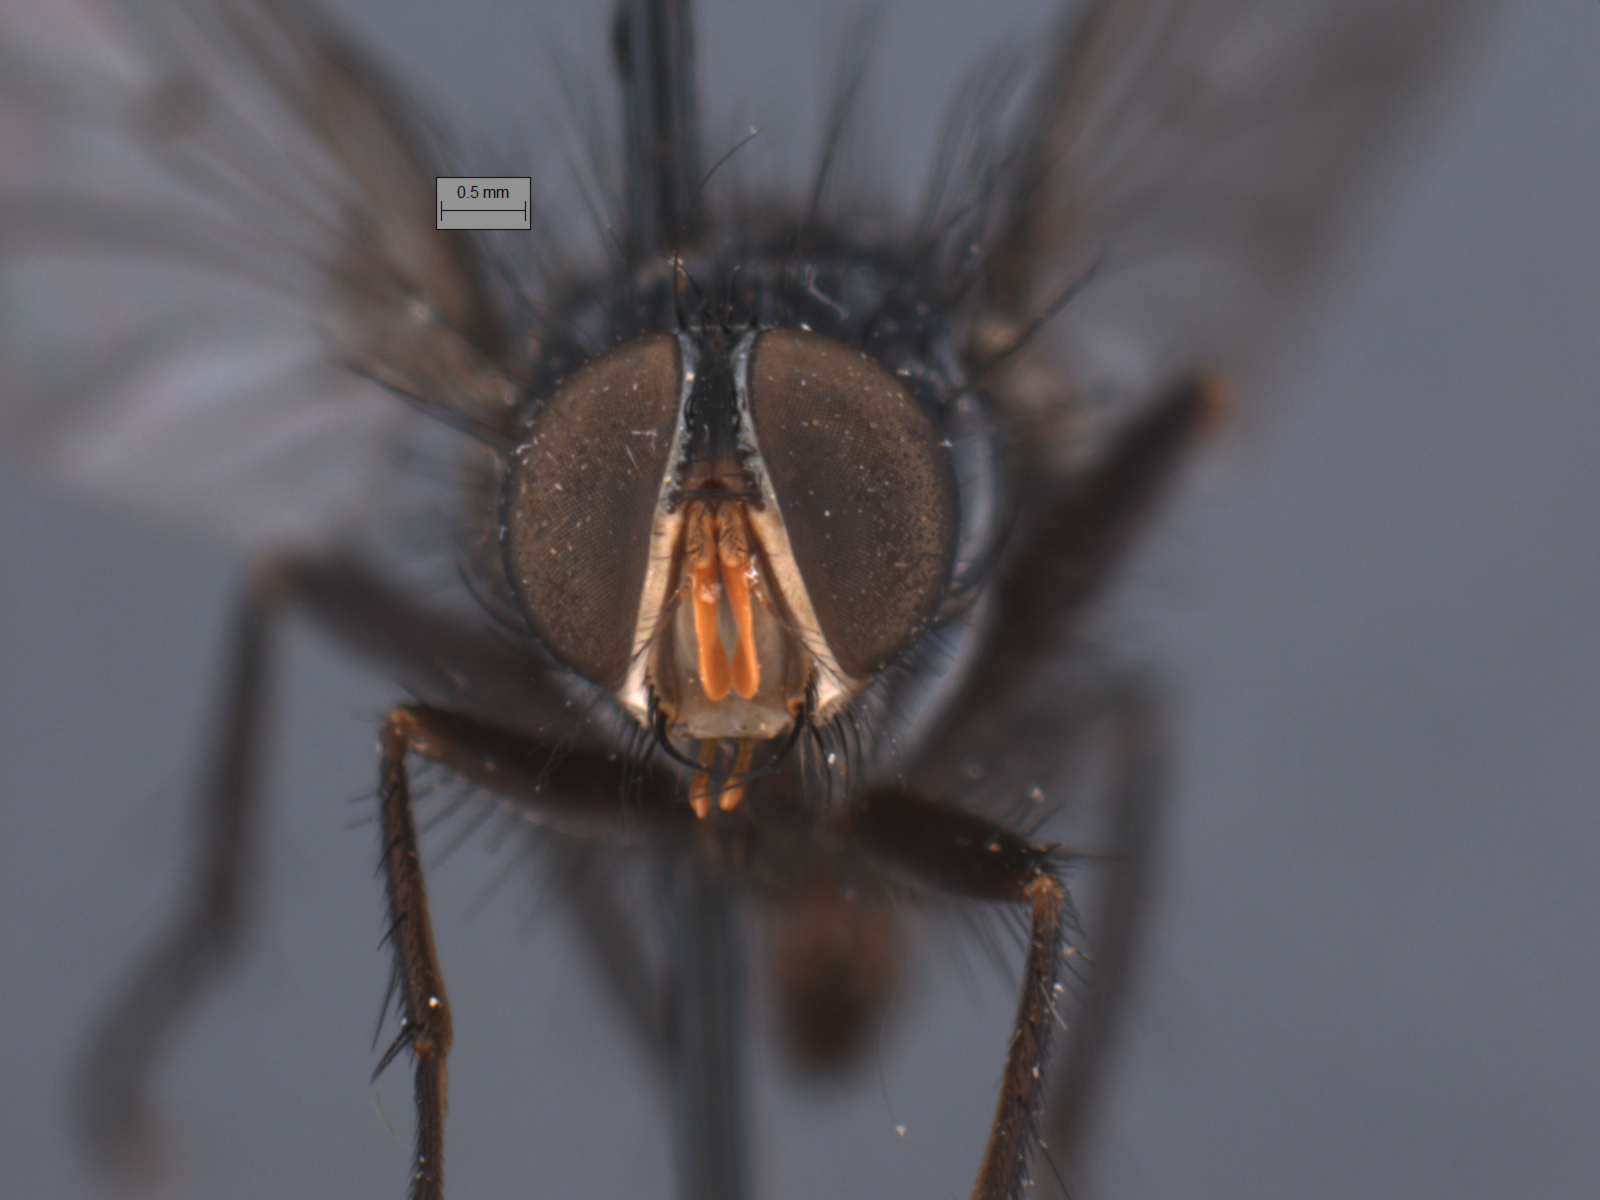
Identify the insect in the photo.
Huascaromusca uniseta
